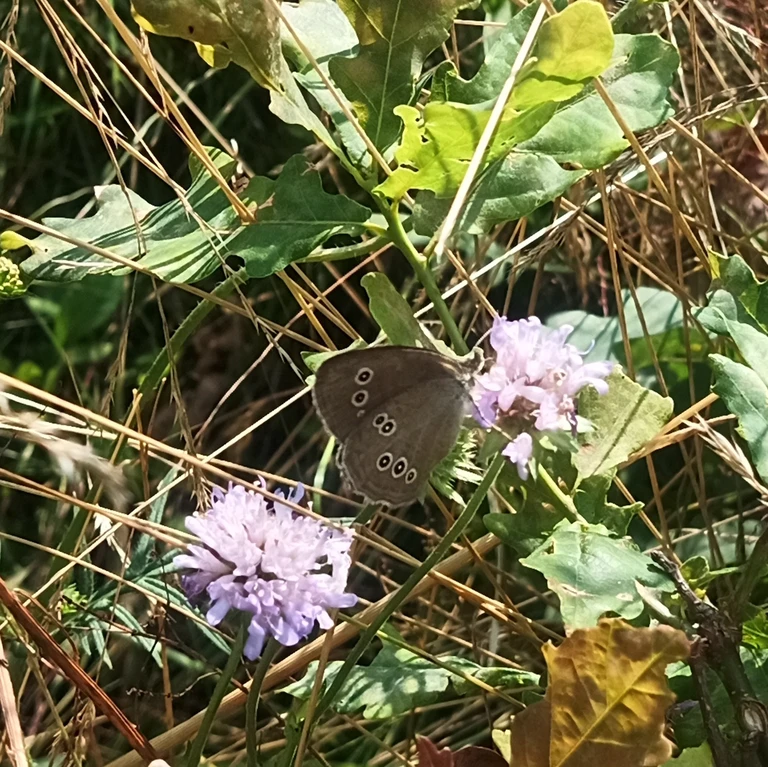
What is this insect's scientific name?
Aphantopus hyperantus
